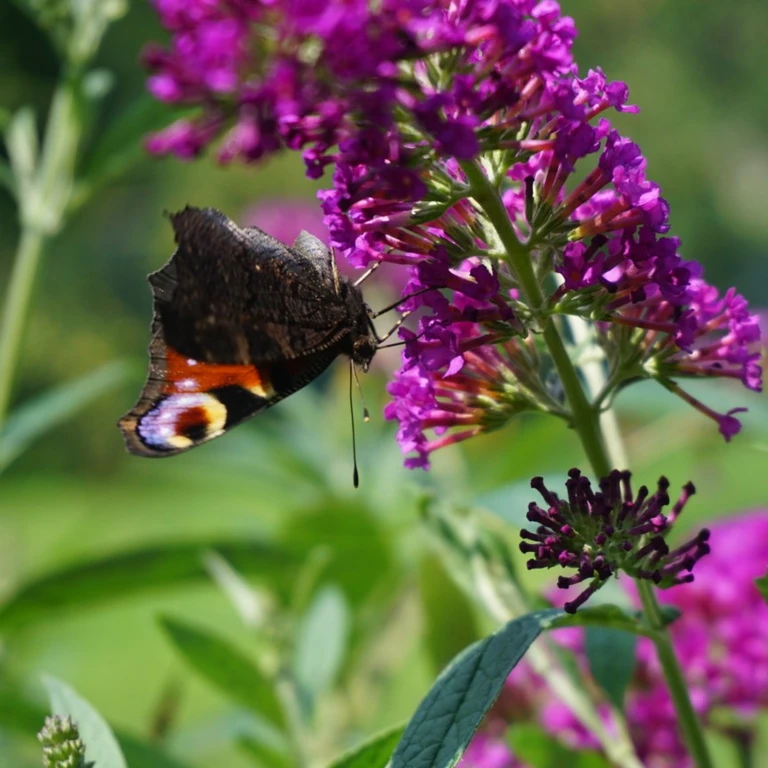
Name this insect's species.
Aglais io
